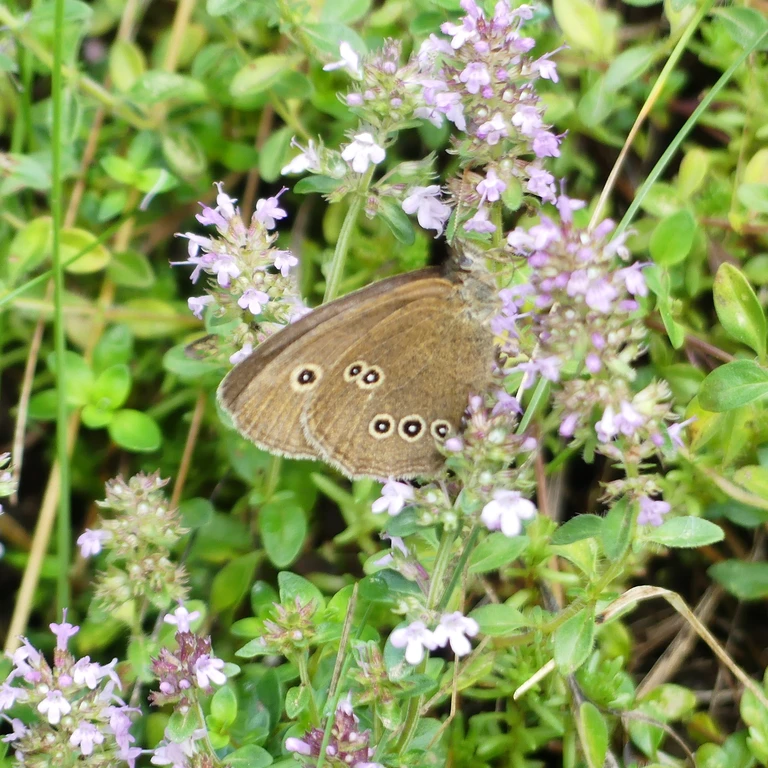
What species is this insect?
Aphantopus hyperantus
